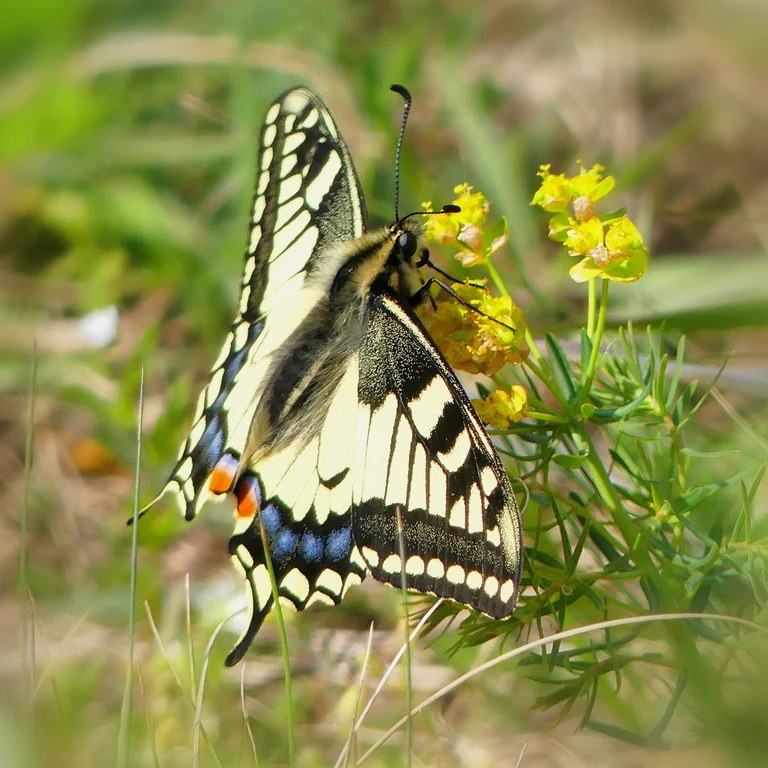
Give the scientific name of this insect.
Papilio machaon
